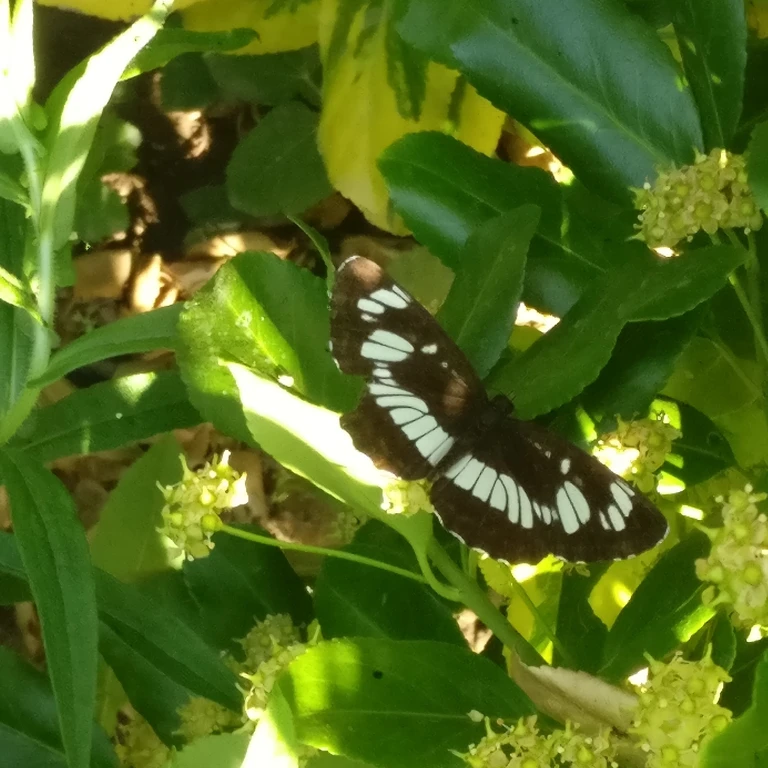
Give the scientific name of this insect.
Neptis rivularis
